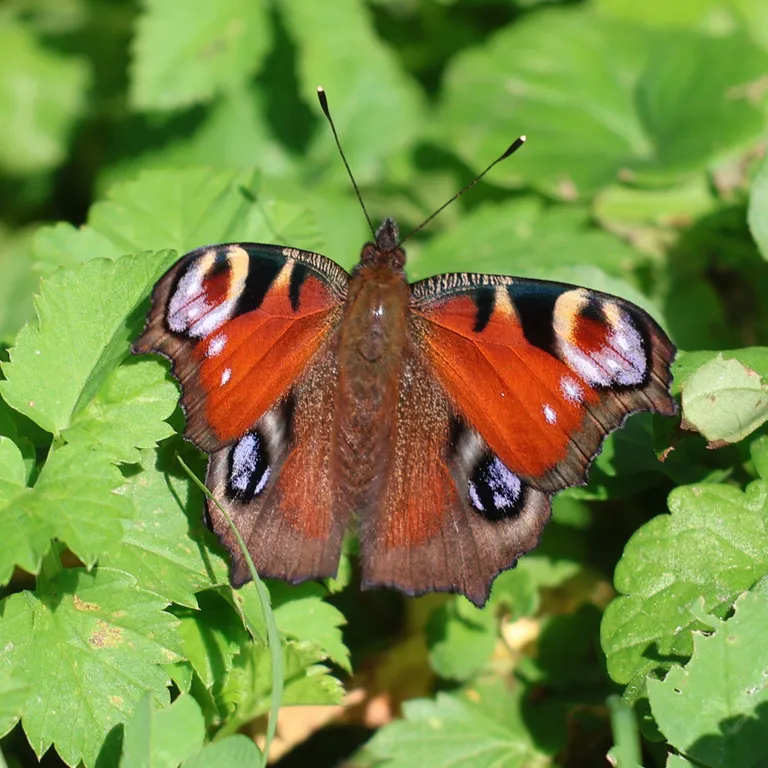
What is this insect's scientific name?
Aglais io
